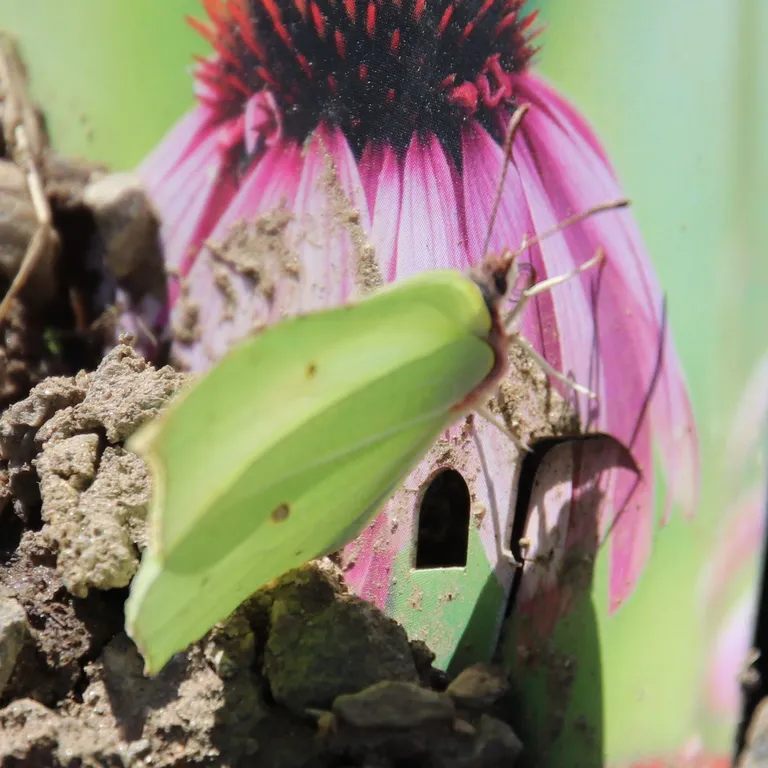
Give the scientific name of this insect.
Gonepteryx rhamni
